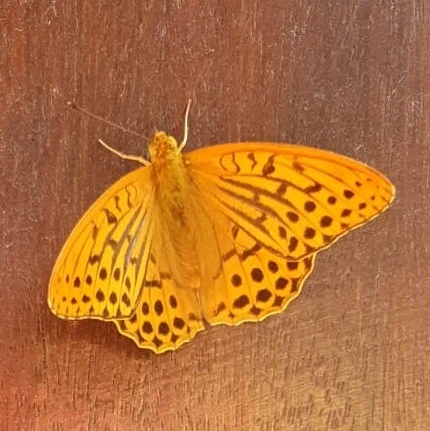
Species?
Argynnis paphia
